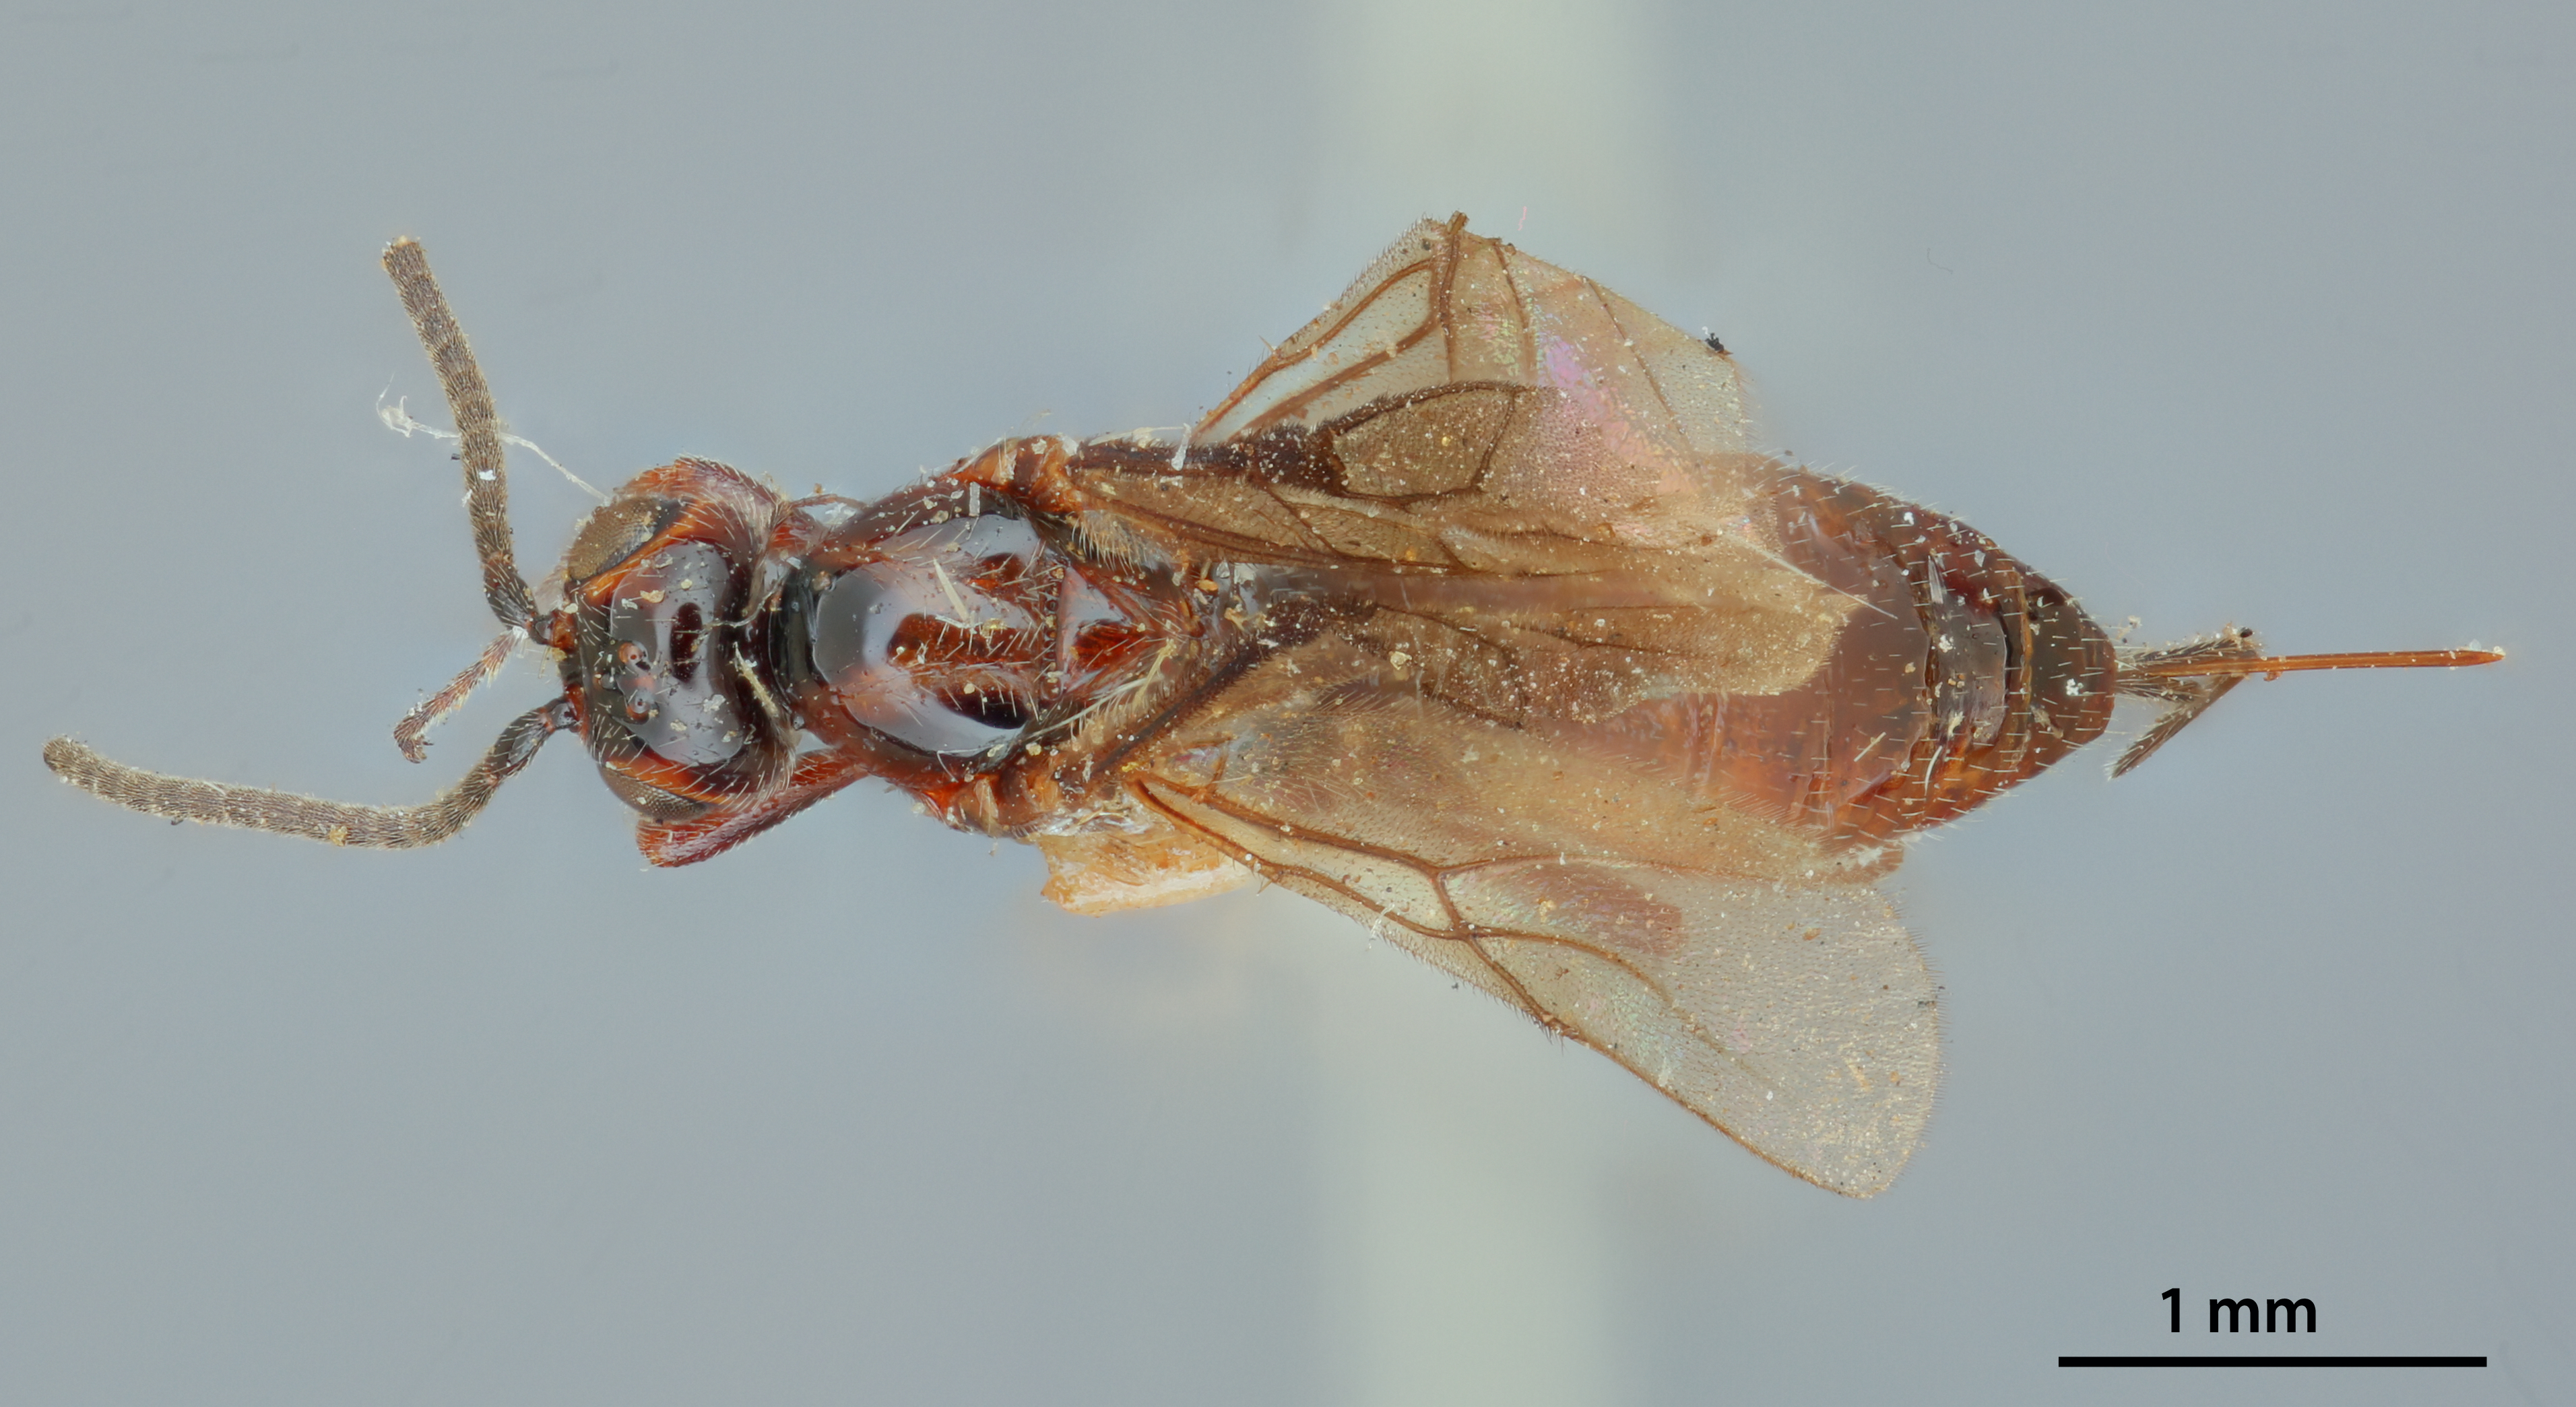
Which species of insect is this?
Bracon nevadensis
